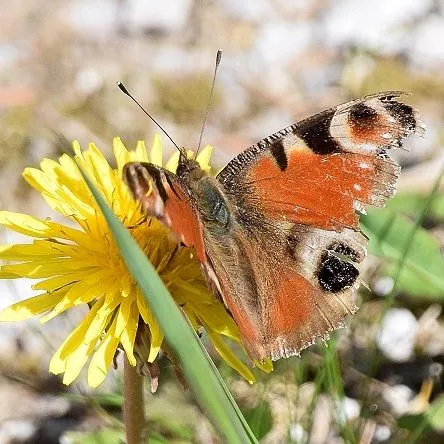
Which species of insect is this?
Aglais io
